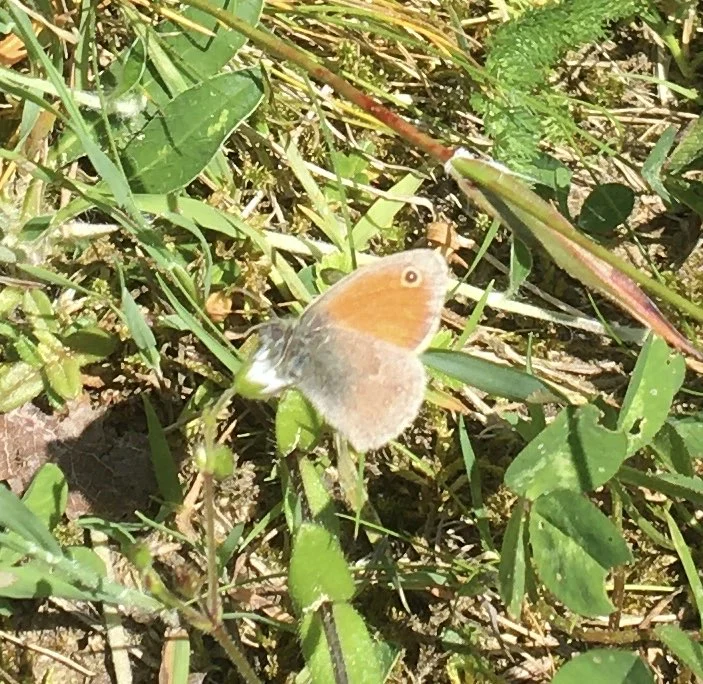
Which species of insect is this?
Coenonympha pamphilus
